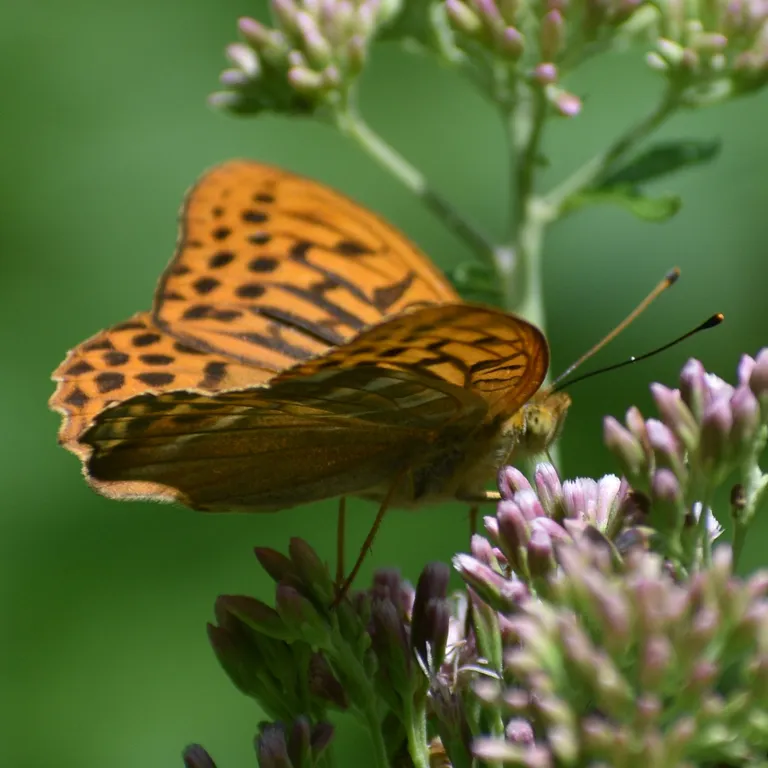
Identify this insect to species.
Argynnis paphia
